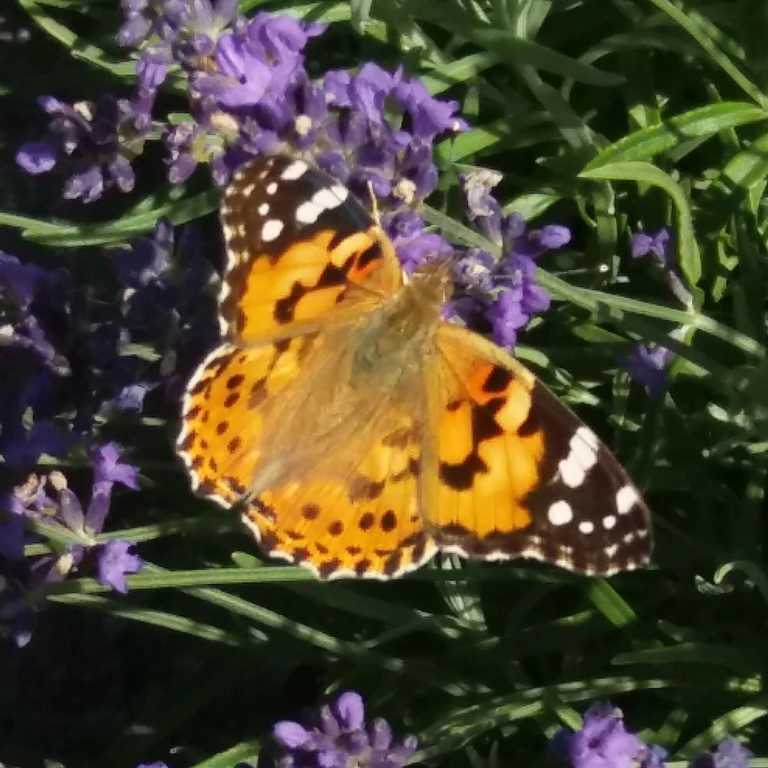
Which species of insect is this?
Vanessa cardui
